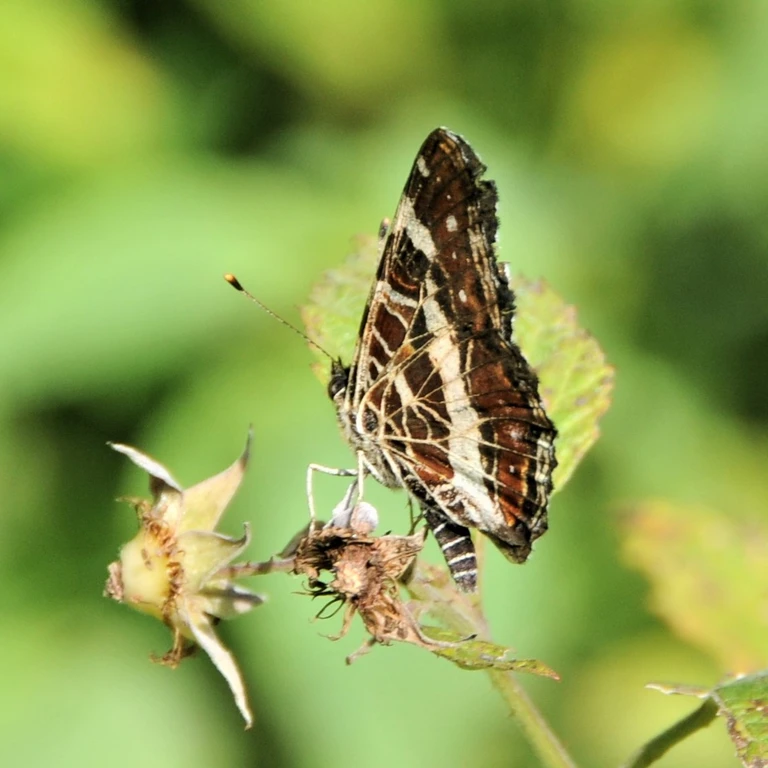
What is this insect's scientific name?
Araschnia levana
